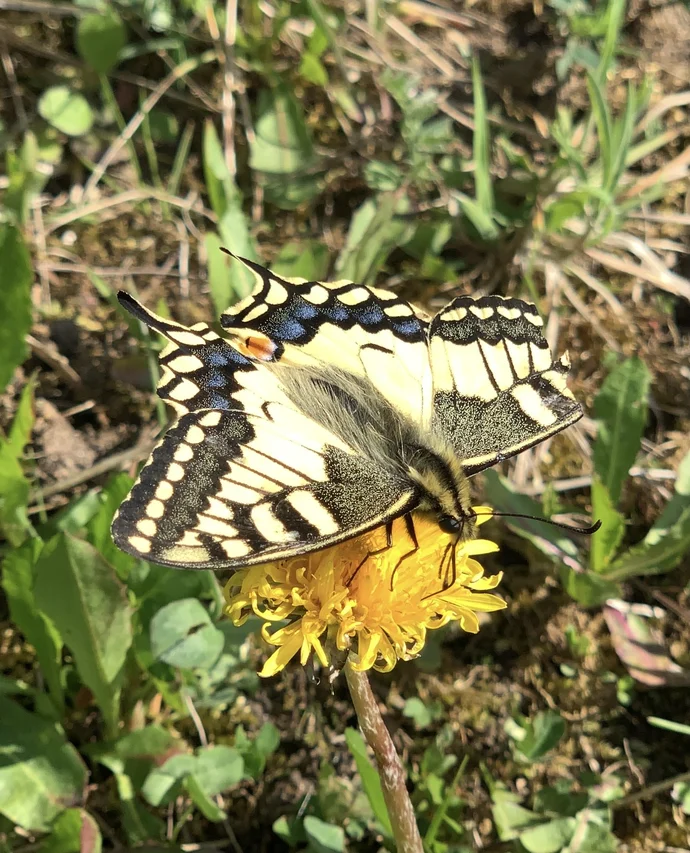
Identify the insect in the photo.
Papilio machaon
